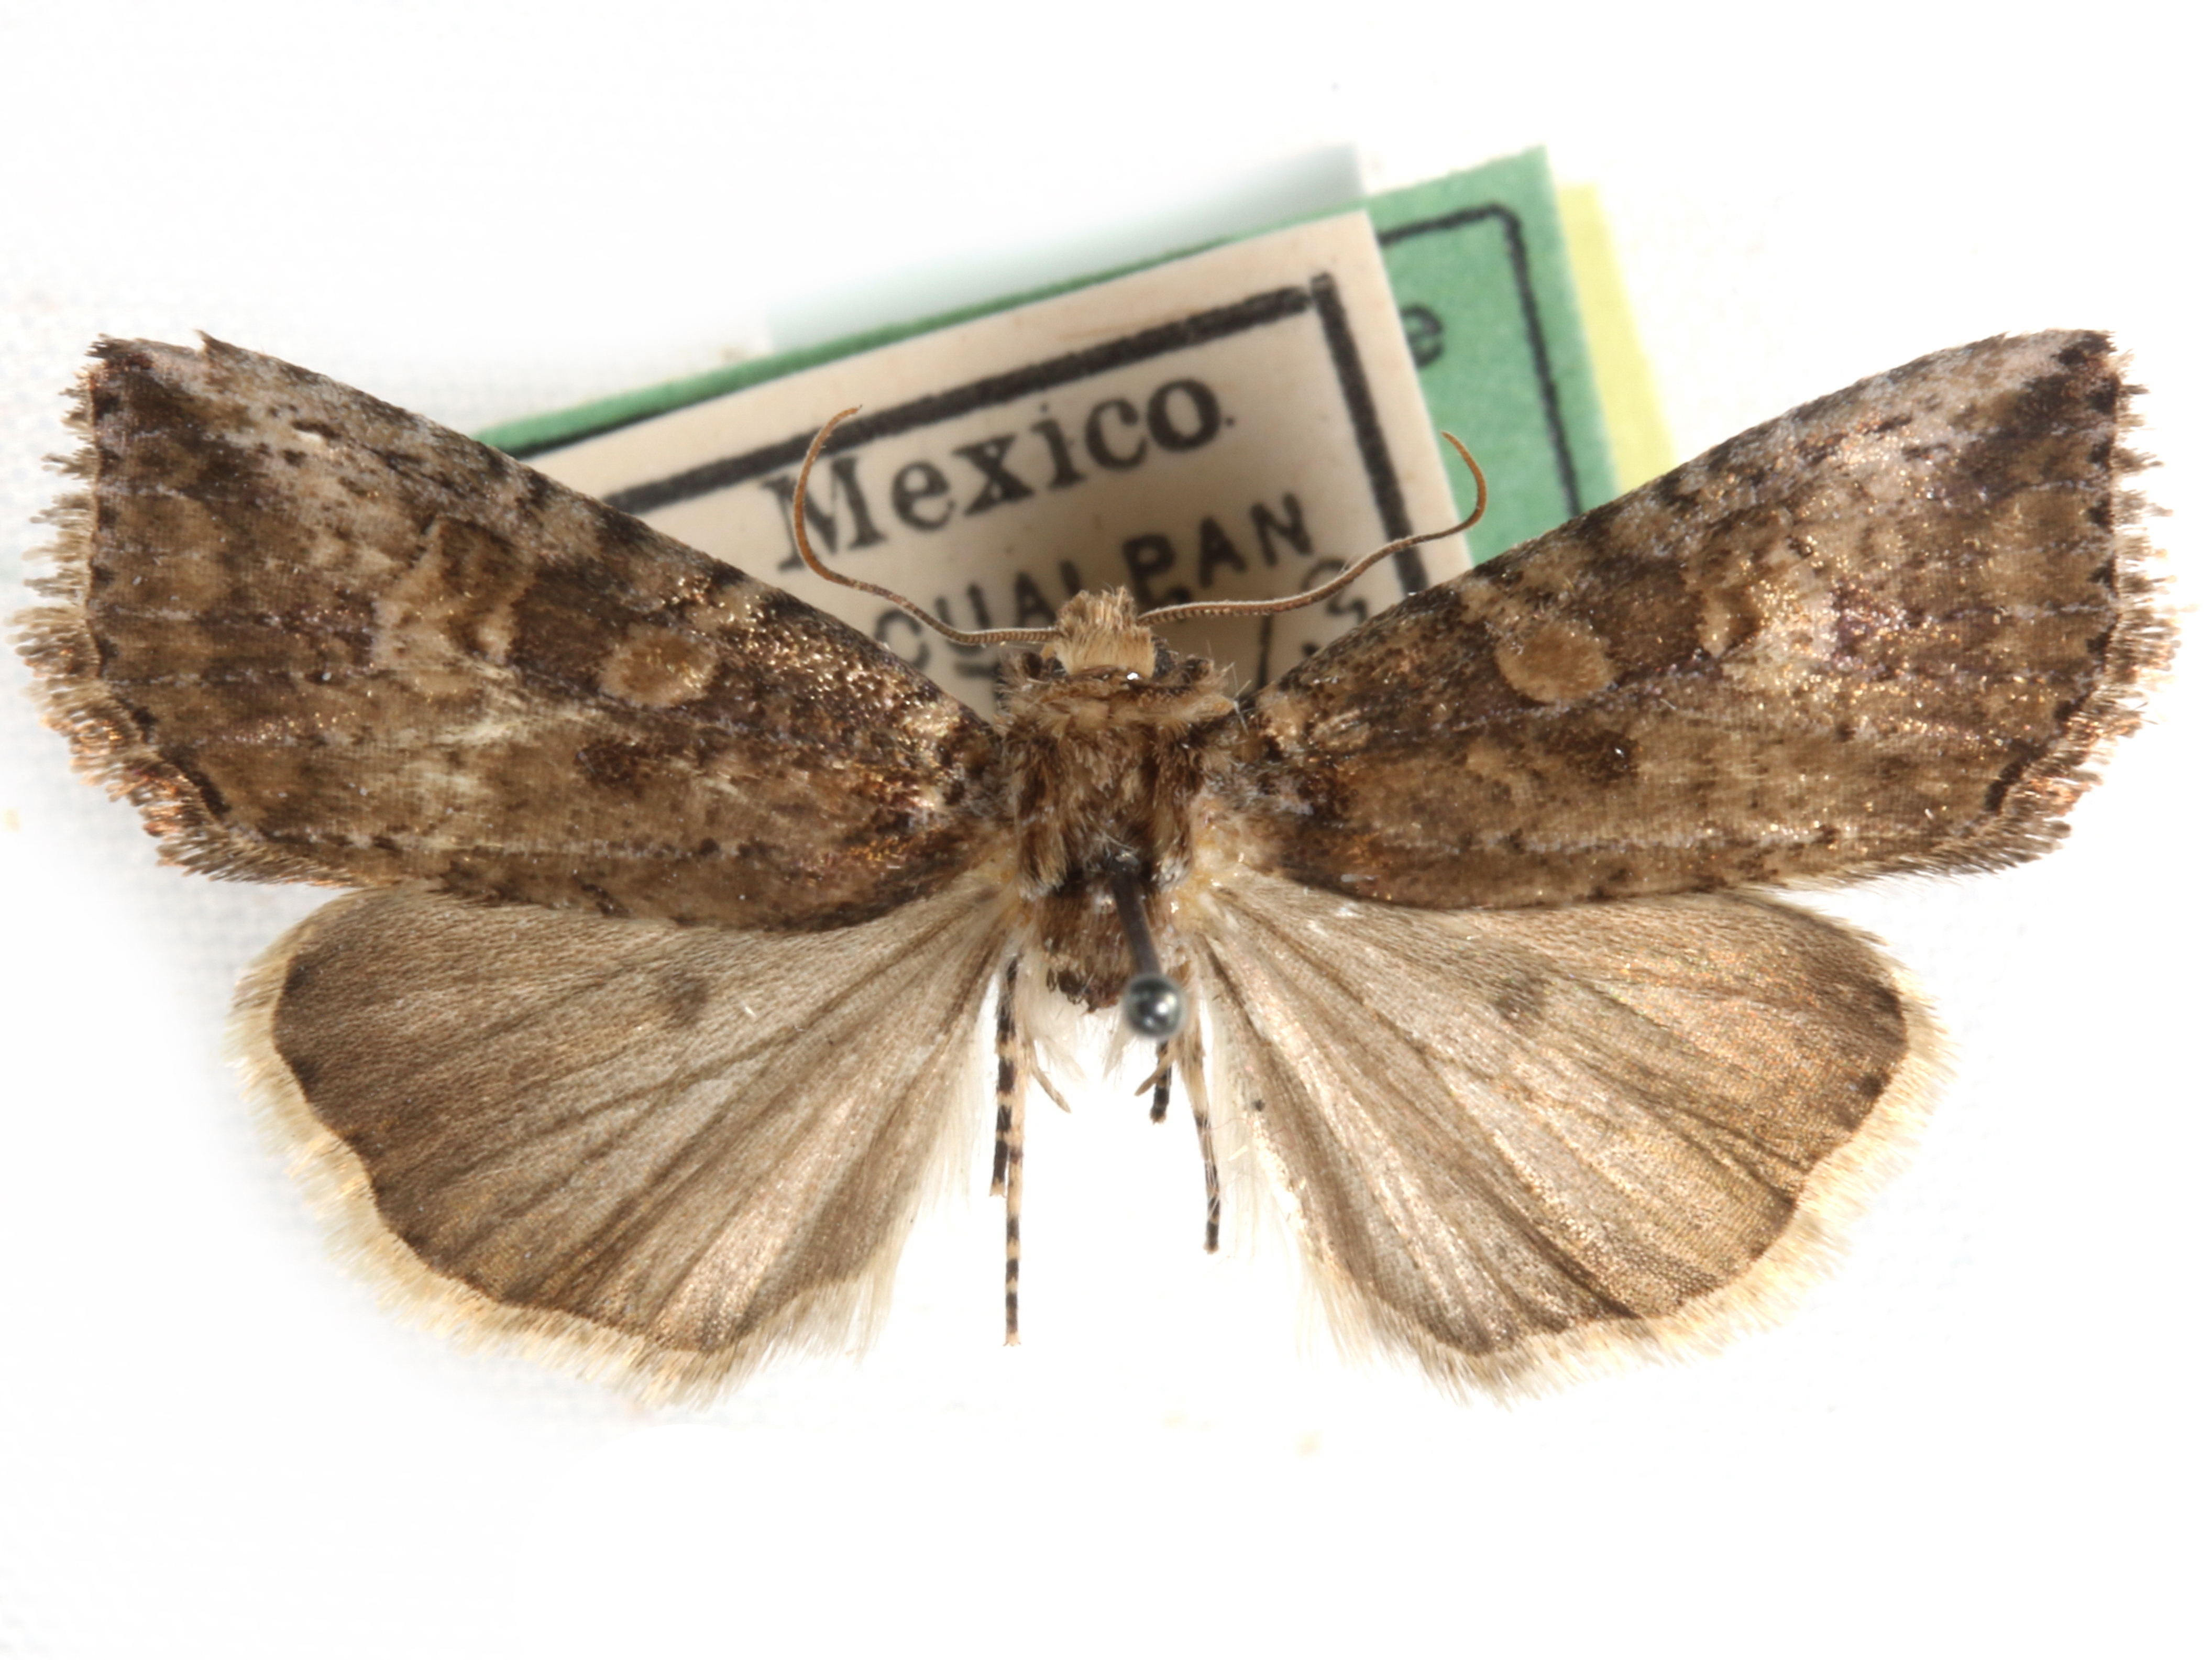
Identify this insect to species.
Pseudoxylomoea laetrina
